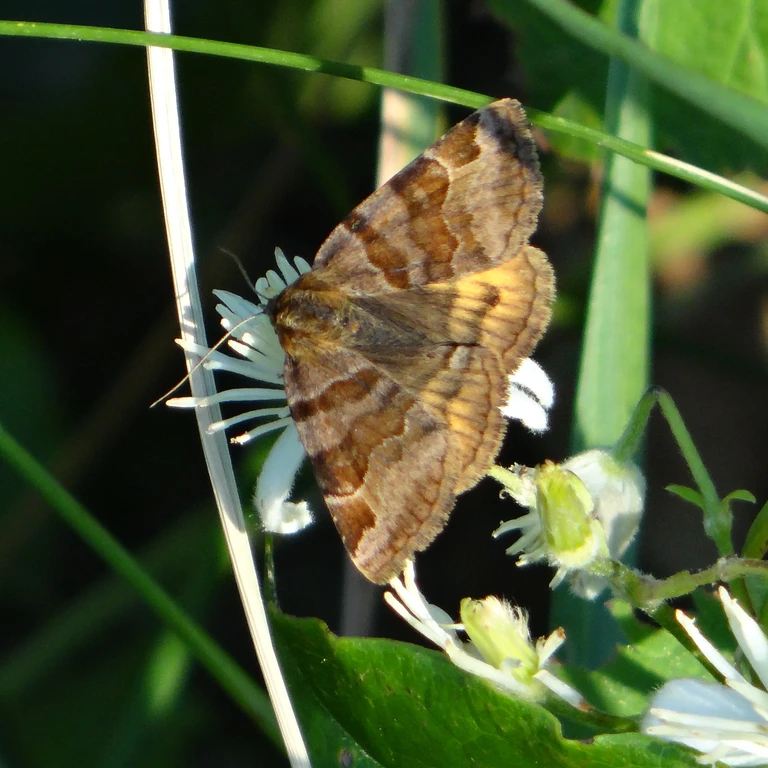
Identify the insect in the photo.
Euclidia glyphica
